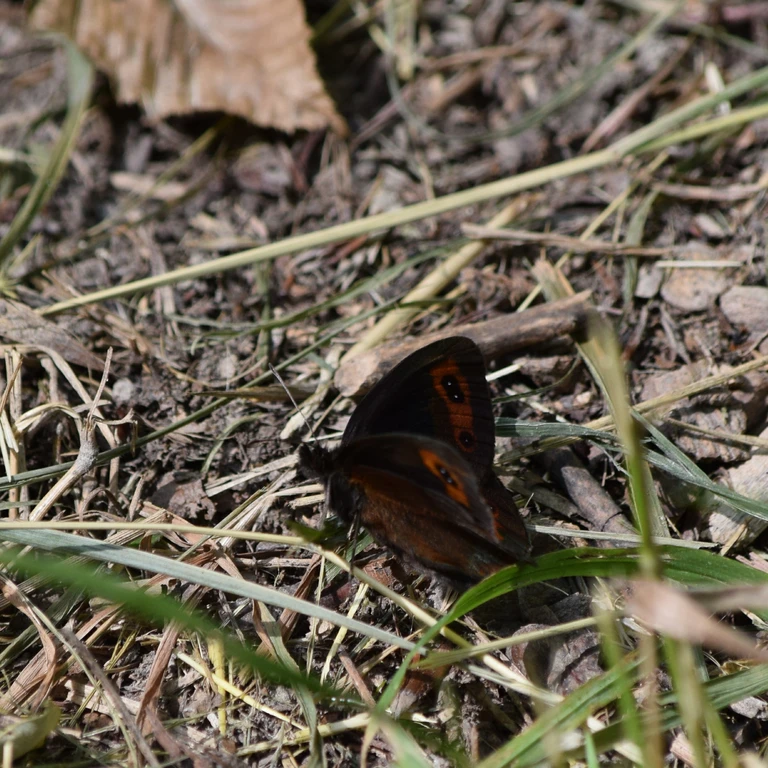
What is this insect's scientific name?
Erebia aethiops
